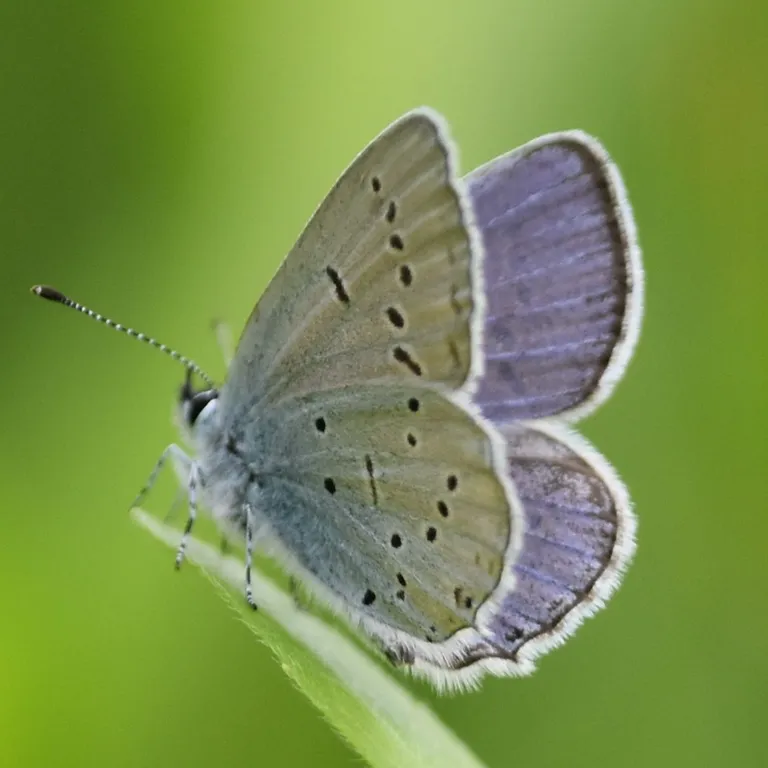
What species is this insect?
Cupido decolorata (also Elkalyce decolorata)
